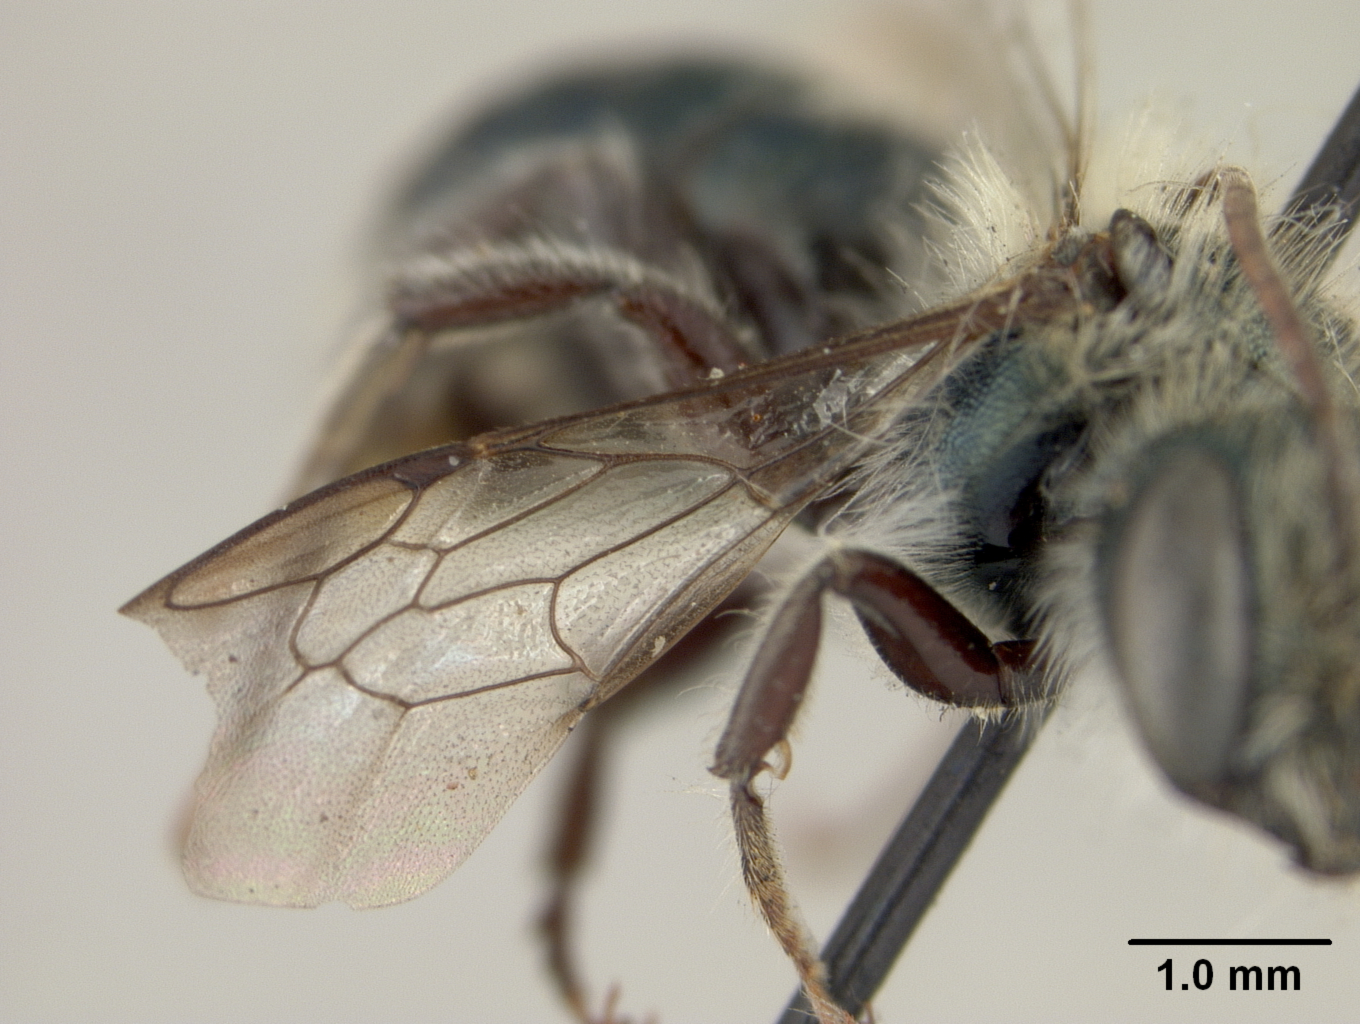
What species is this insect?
Osmia virga
